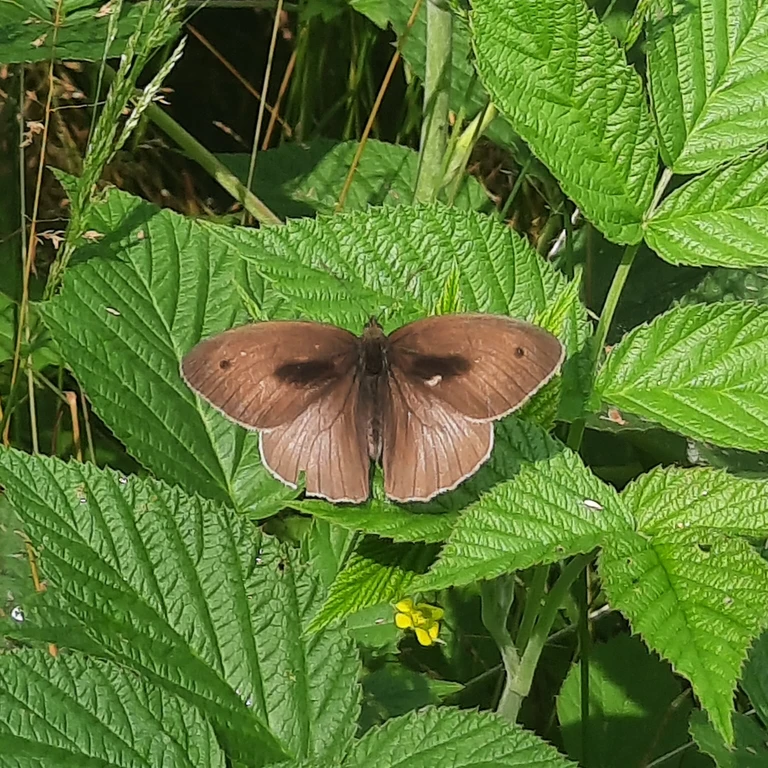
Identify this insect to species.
Maniola jurtina
